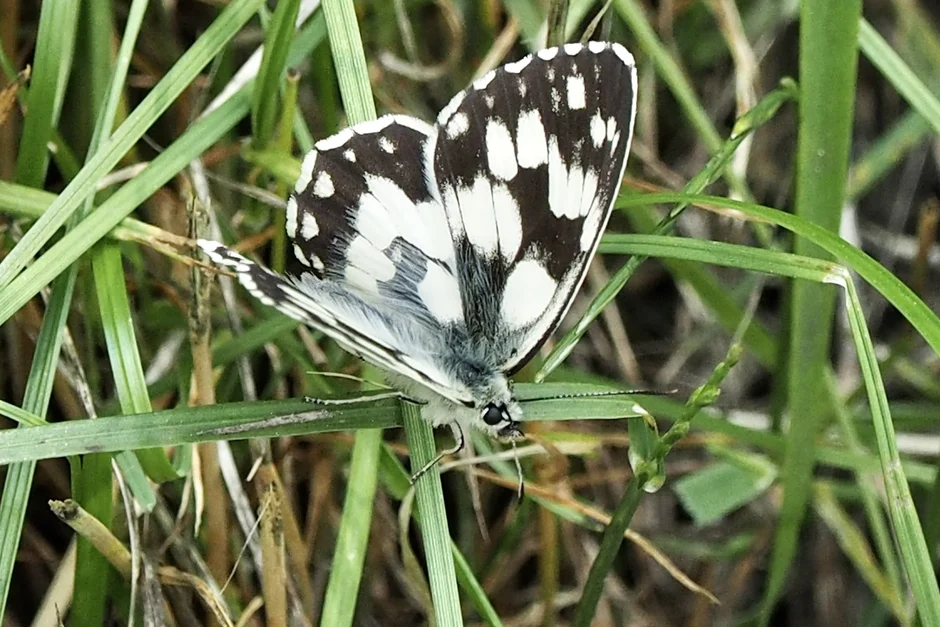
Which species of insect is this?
Melanargia galathea
